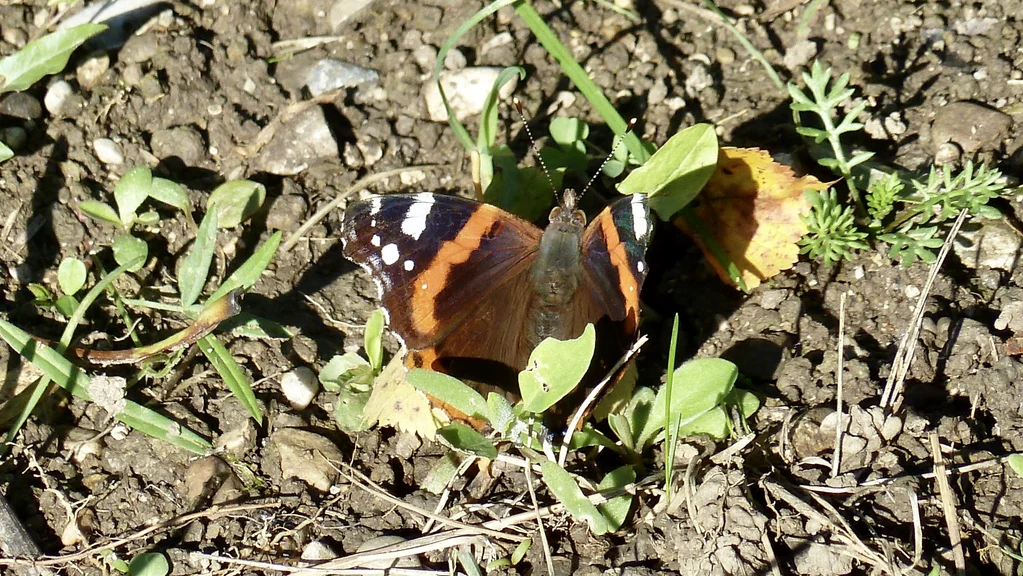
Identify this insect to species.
Vanessa atalanta
